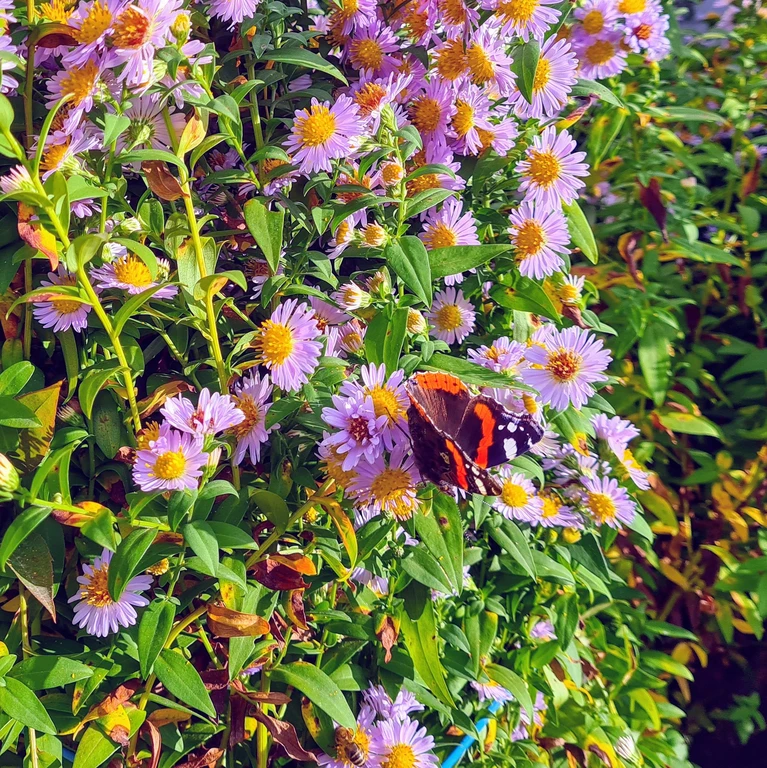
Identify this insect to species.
Vanessa atalanta
